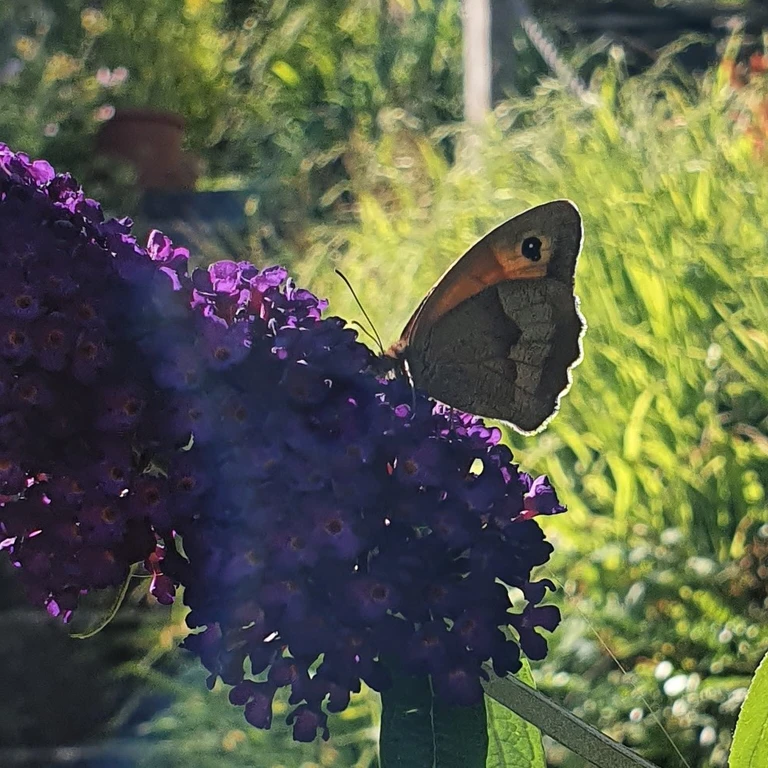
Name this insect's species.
Maniola jurtina
